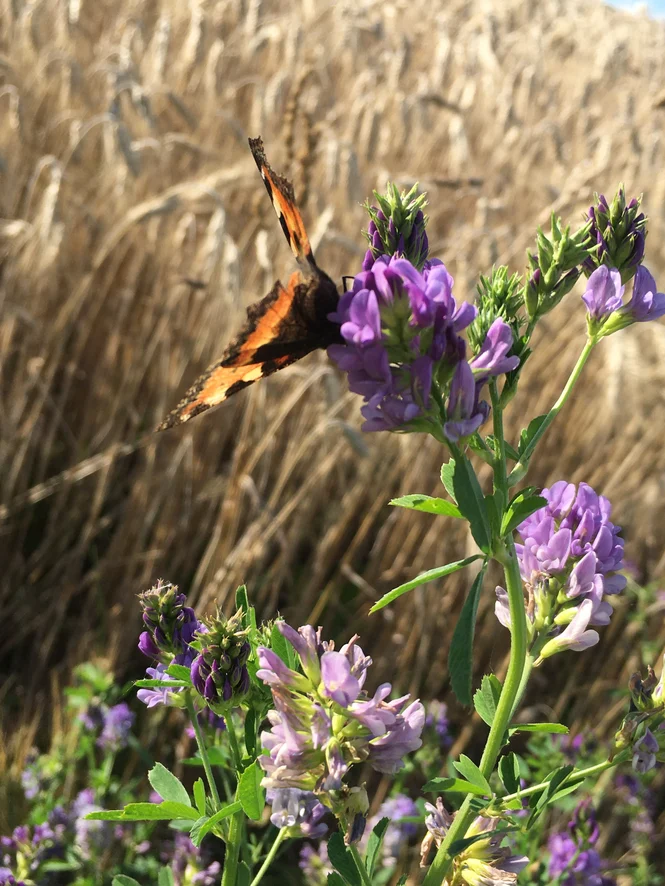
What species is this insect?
Aglais urticae
